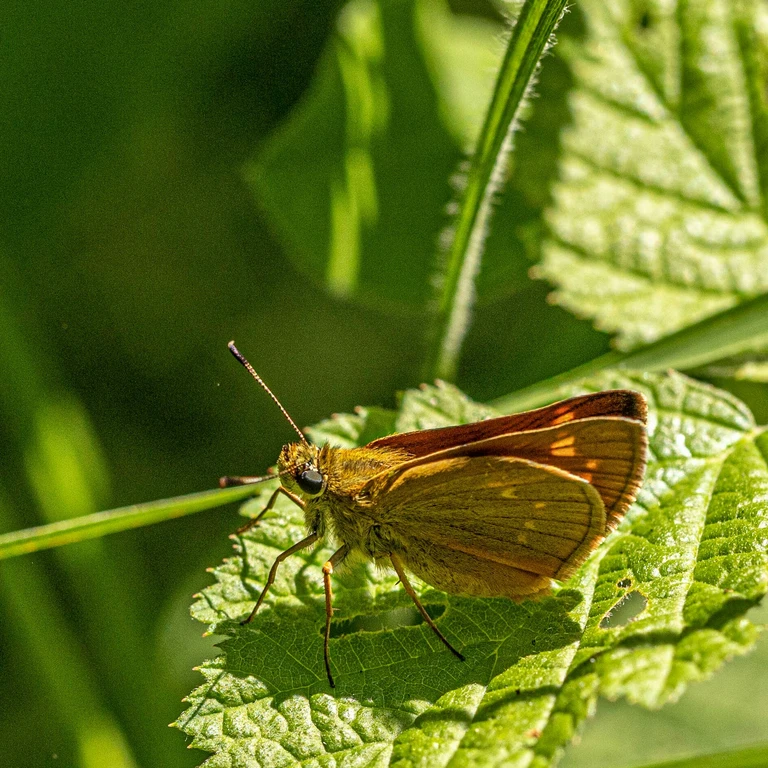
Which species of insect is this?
Ochlodes sylvanus (also Ochlodes venata)
